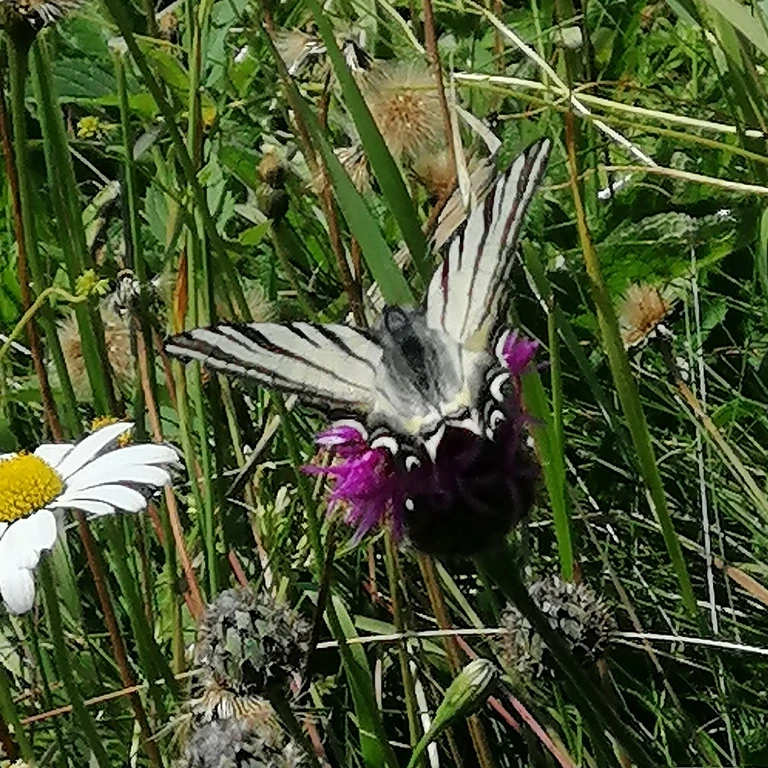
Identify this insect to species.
Iphiclides podalirius
